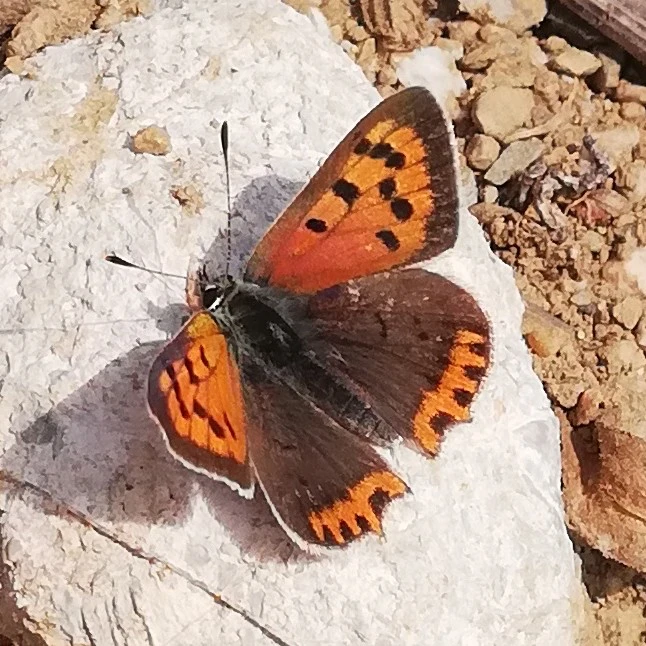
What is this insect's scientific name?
Lycaena phlaeas
